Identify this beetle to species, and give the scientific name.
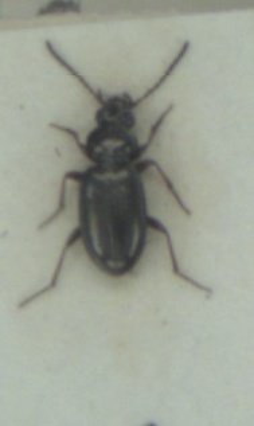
Bembidion properans
